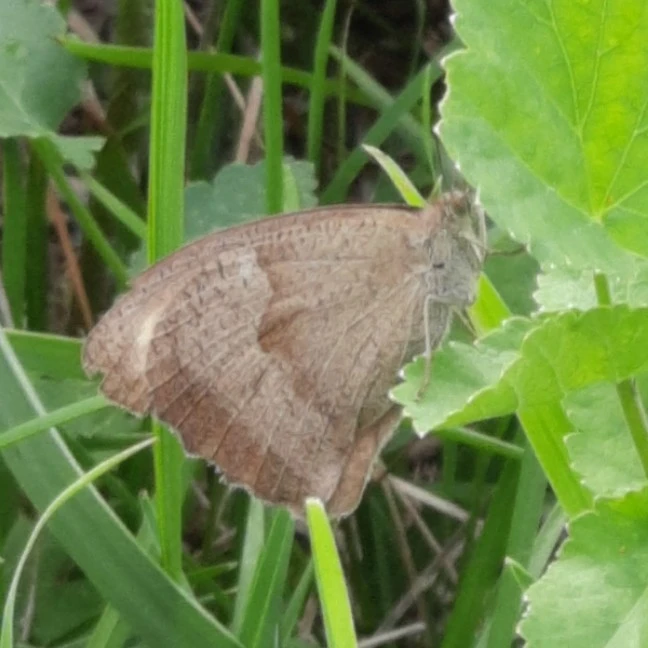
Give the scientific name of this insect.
Maniola jurtina
